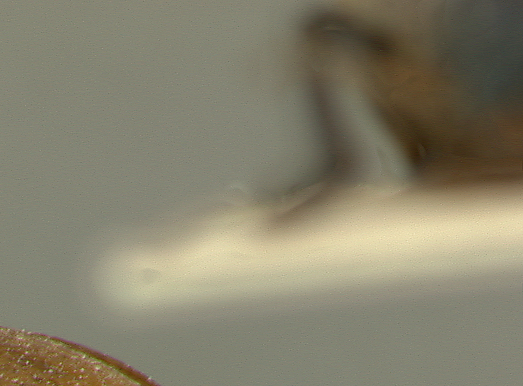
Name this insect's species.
Epimela indica
